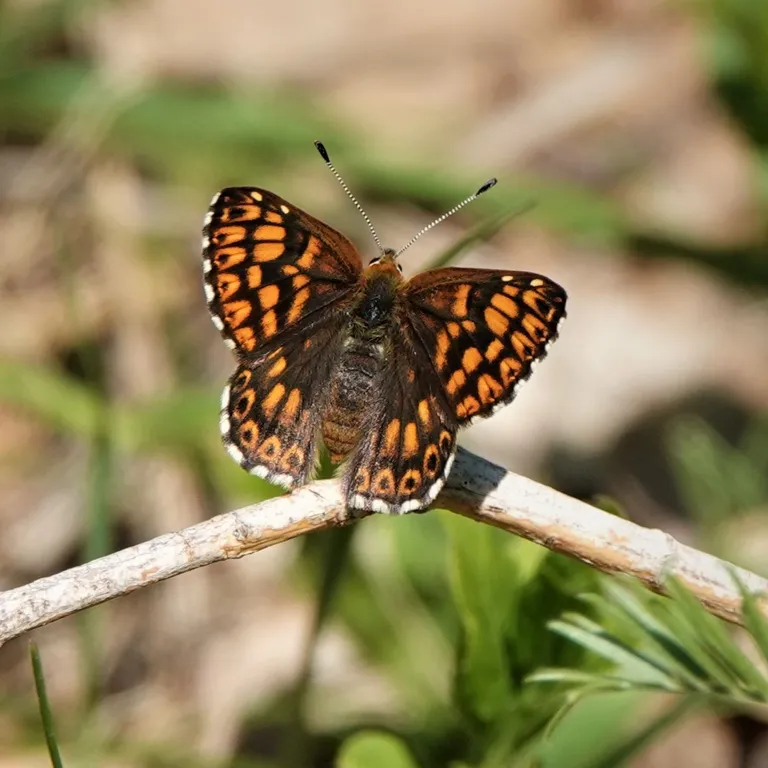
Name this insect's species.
Hamearis lucina
